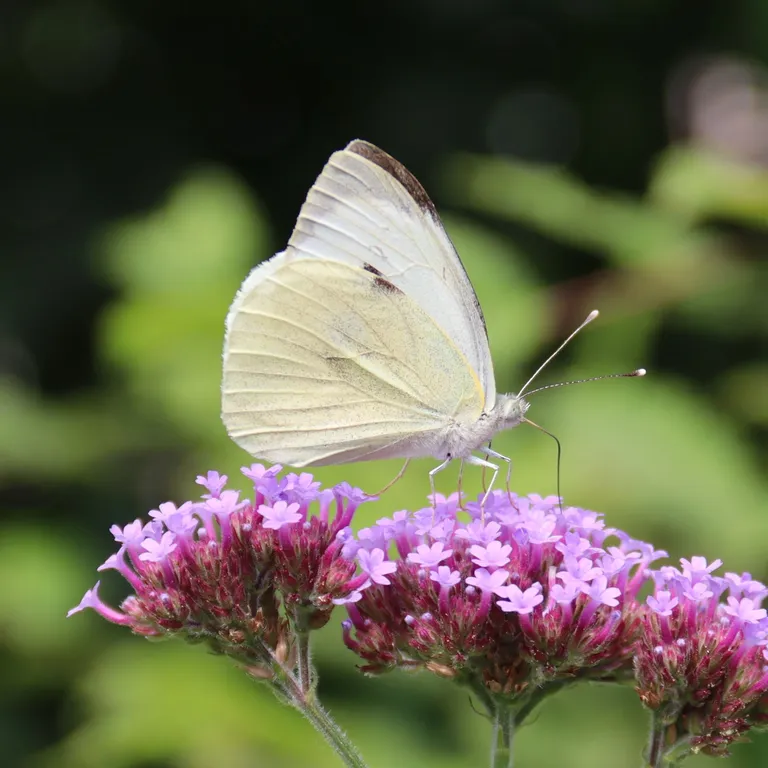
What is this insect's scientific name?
Pieris brassicae
